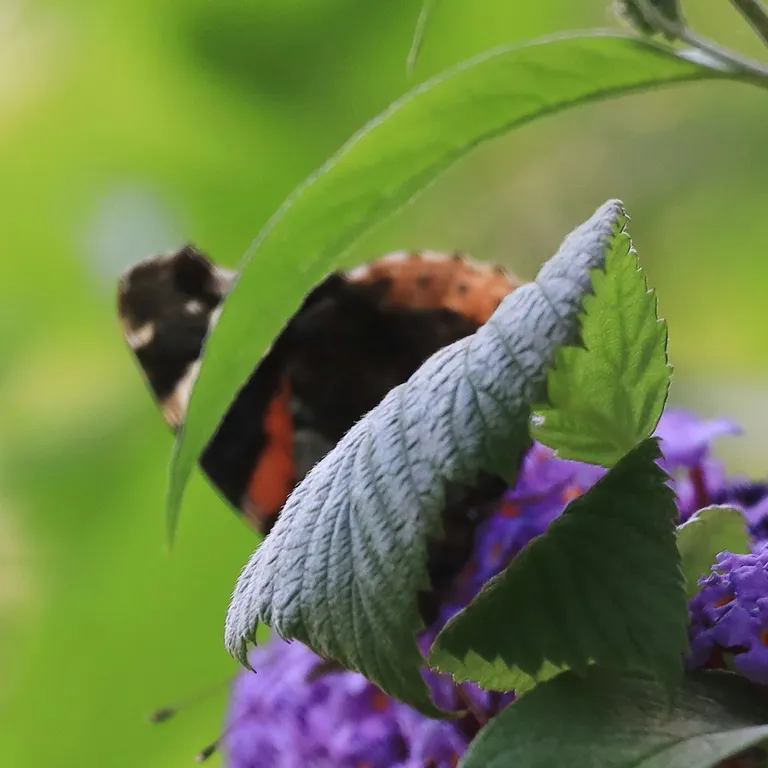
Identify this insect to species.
Vanessa atalanta
